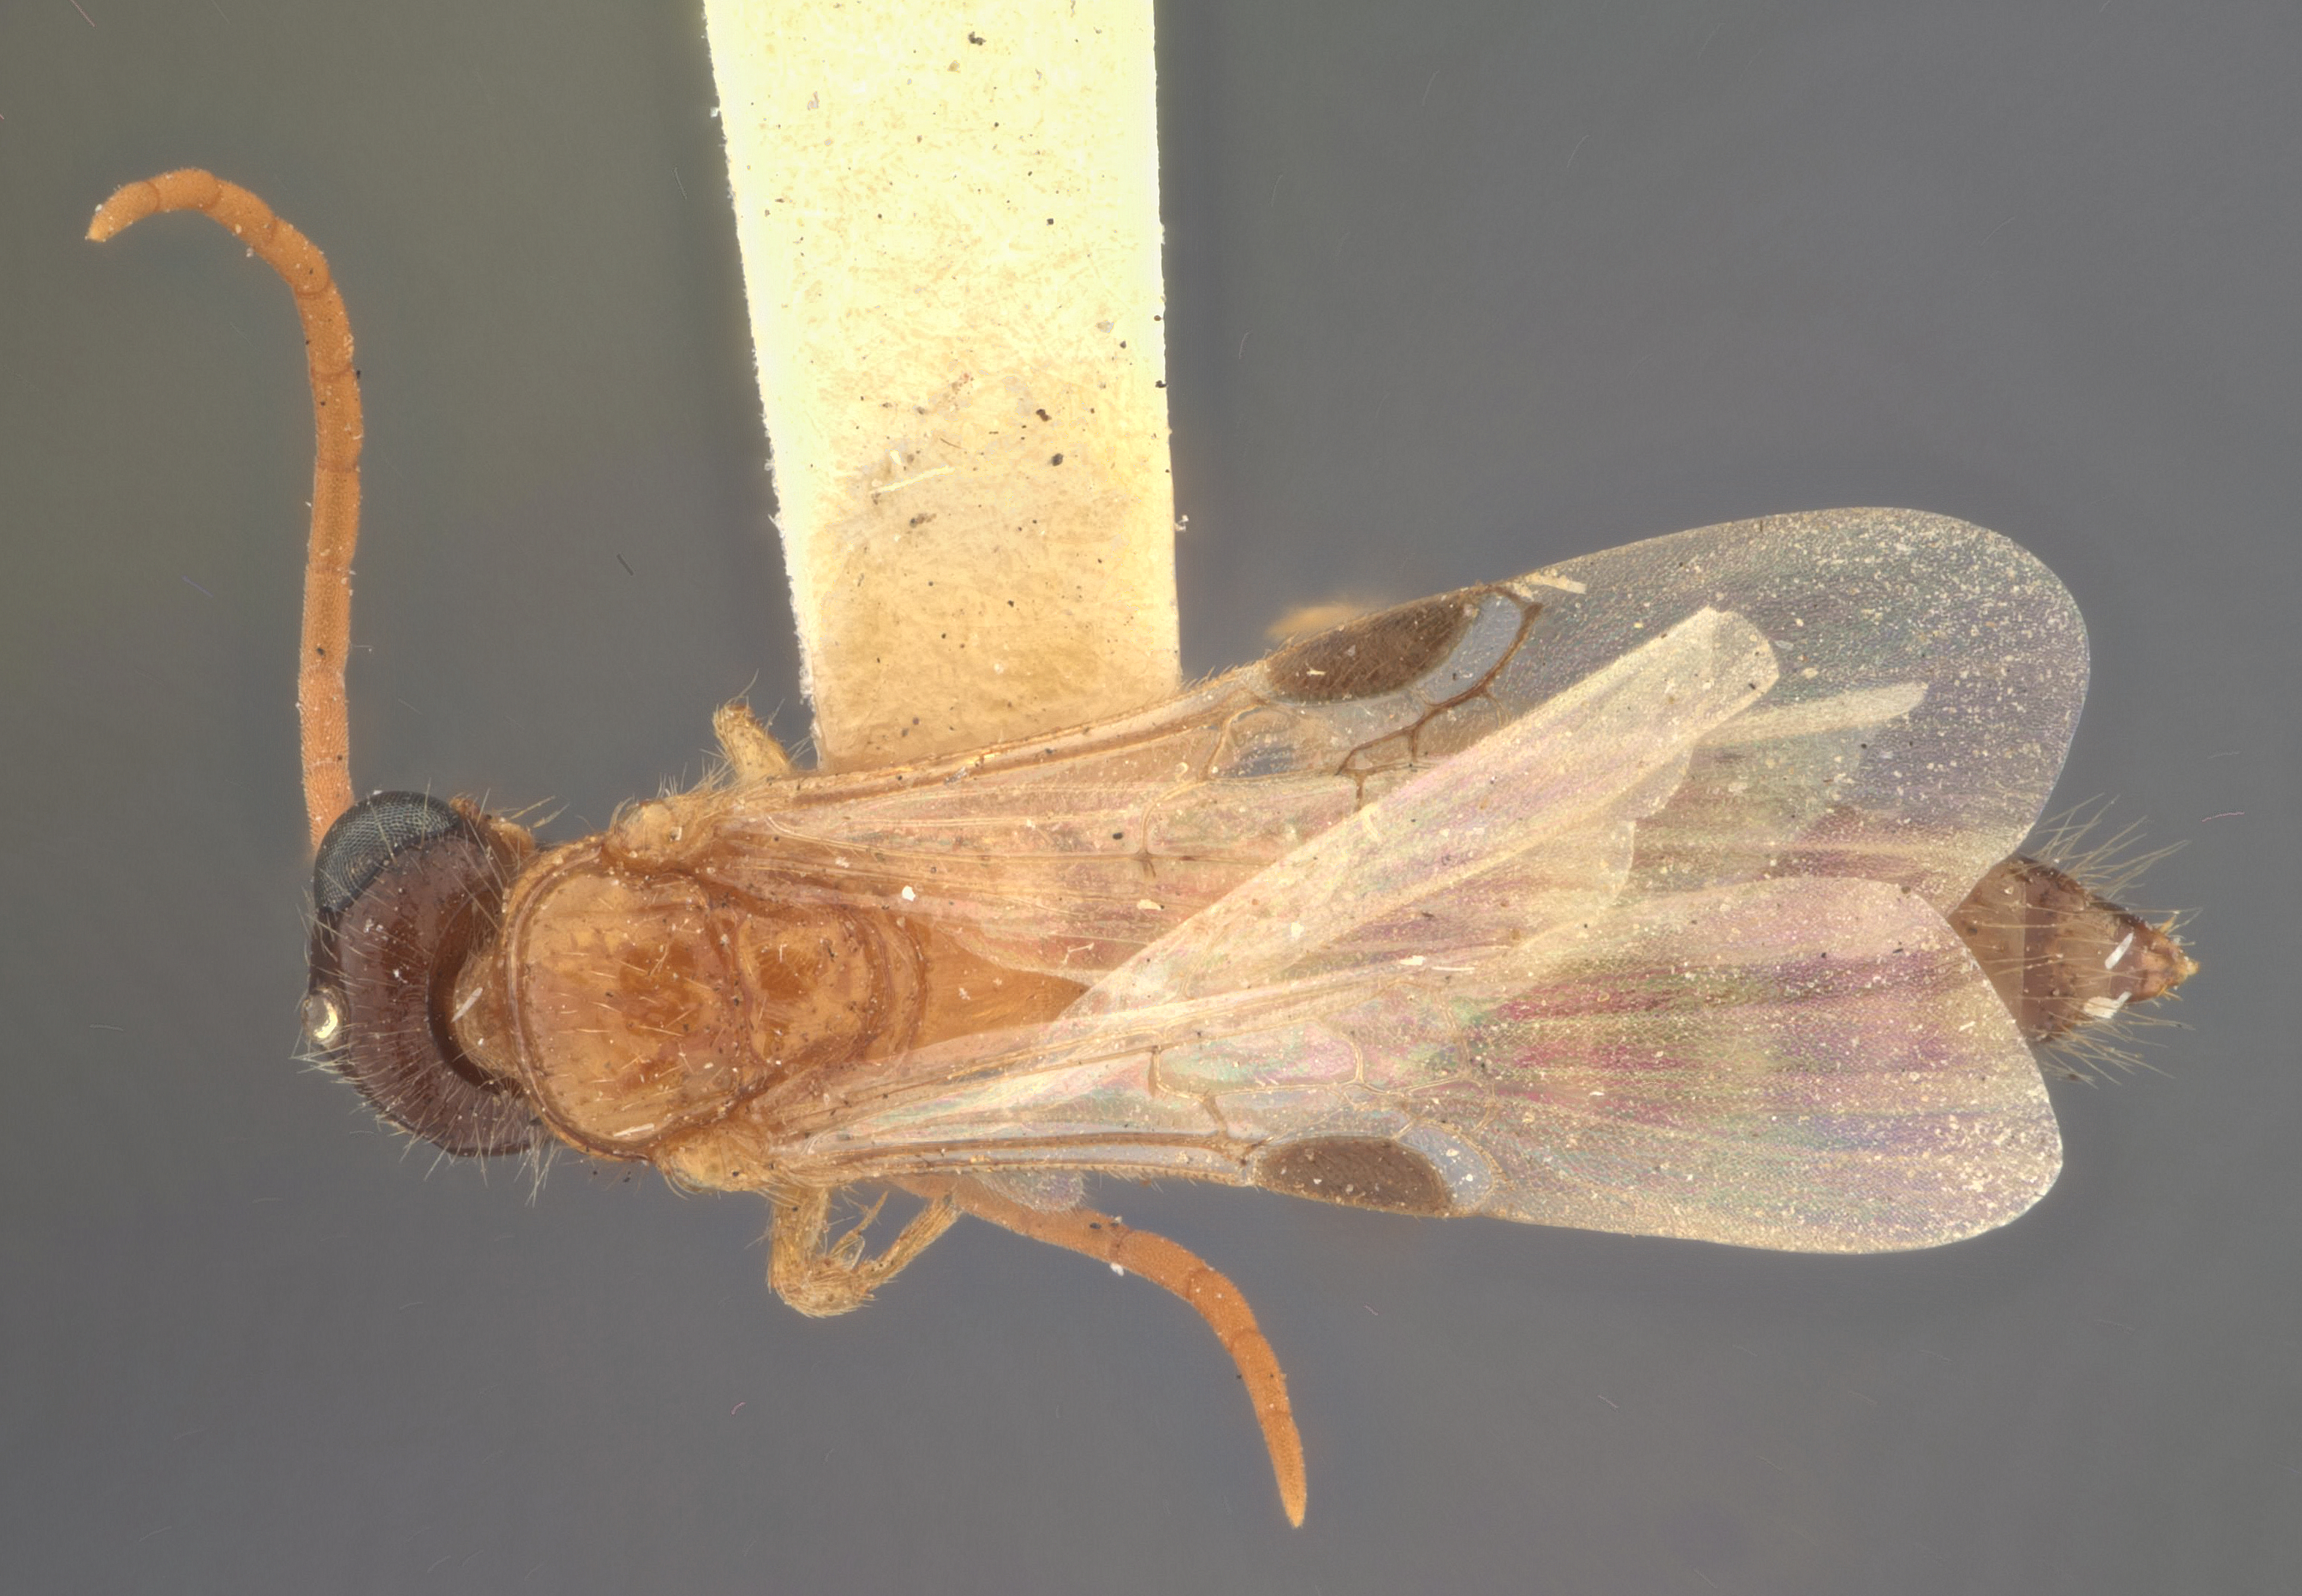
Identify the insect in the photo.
Brachycistis indiscretus
